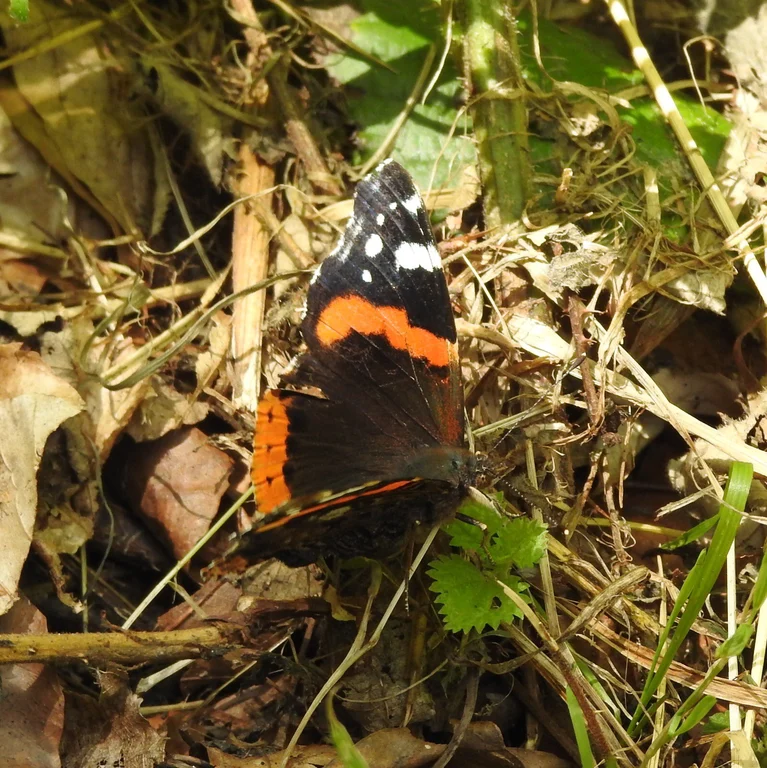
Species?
Vanessa atalanta
